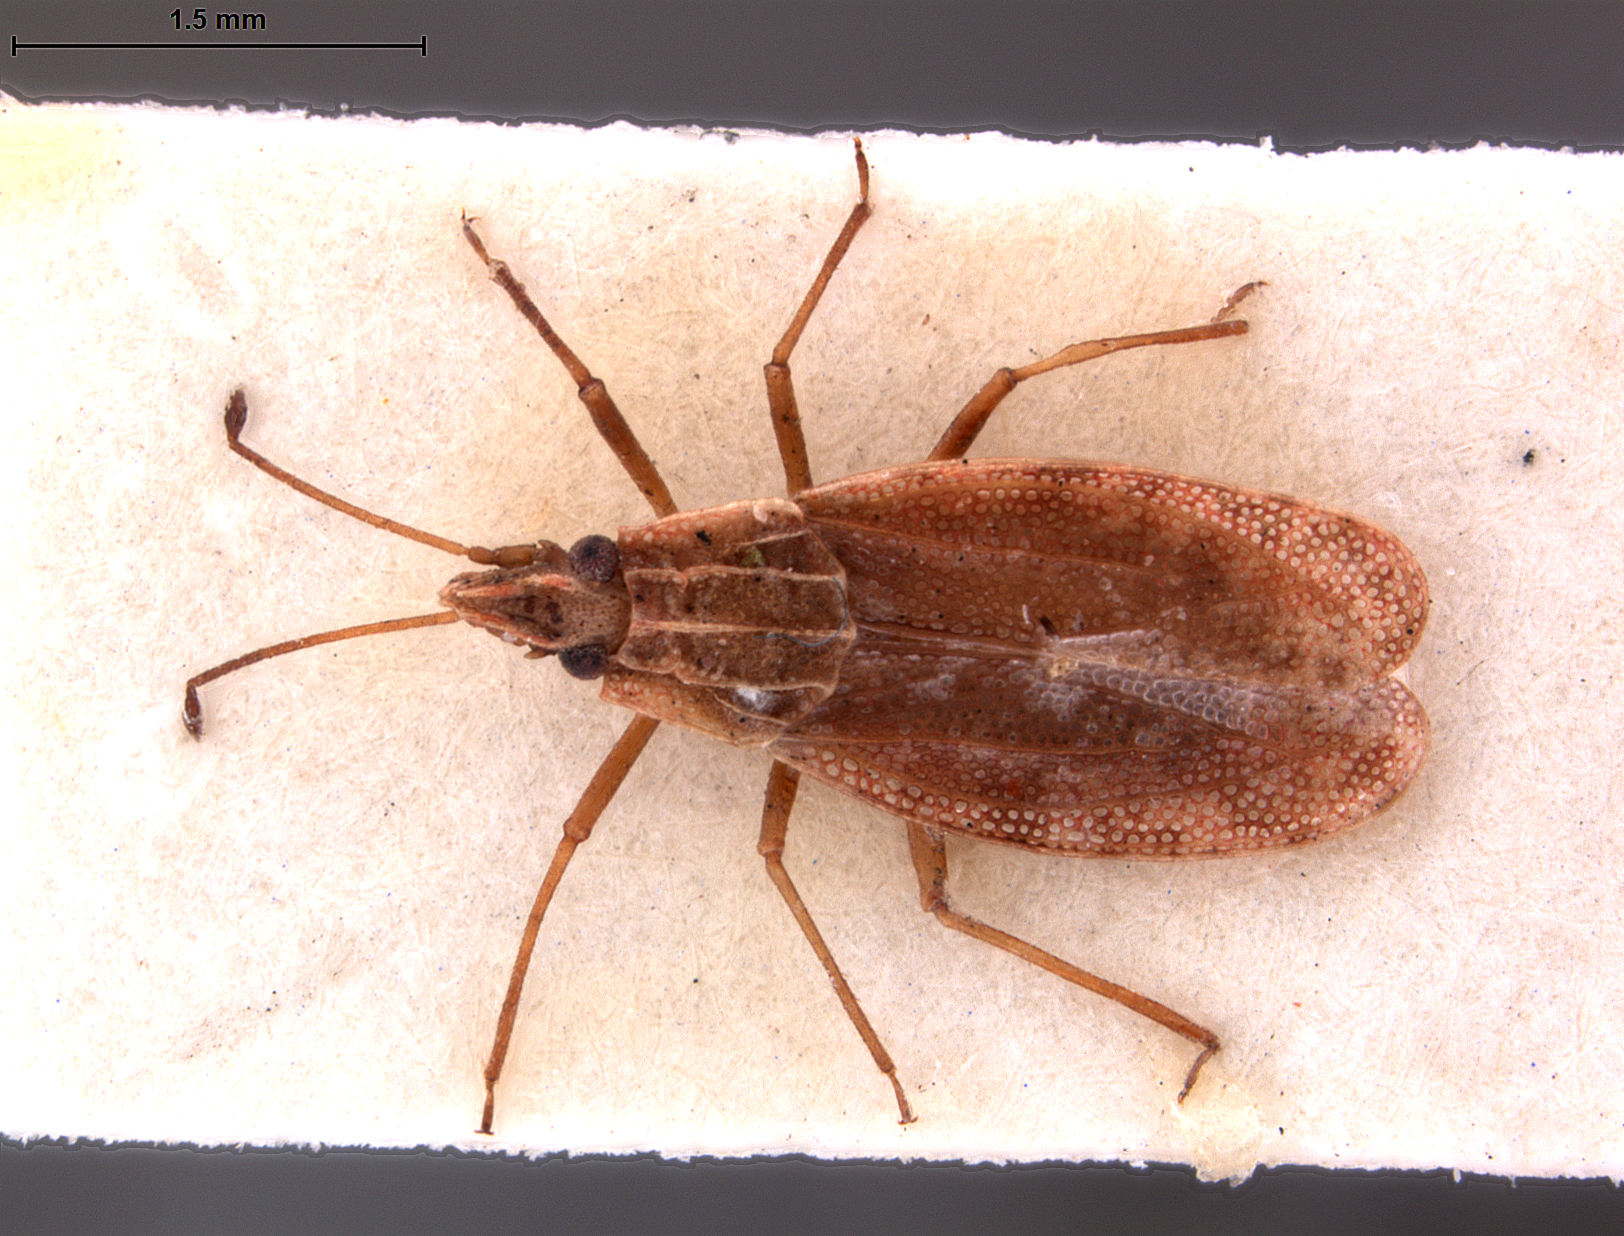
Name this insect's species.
Cantacader diffidentis
